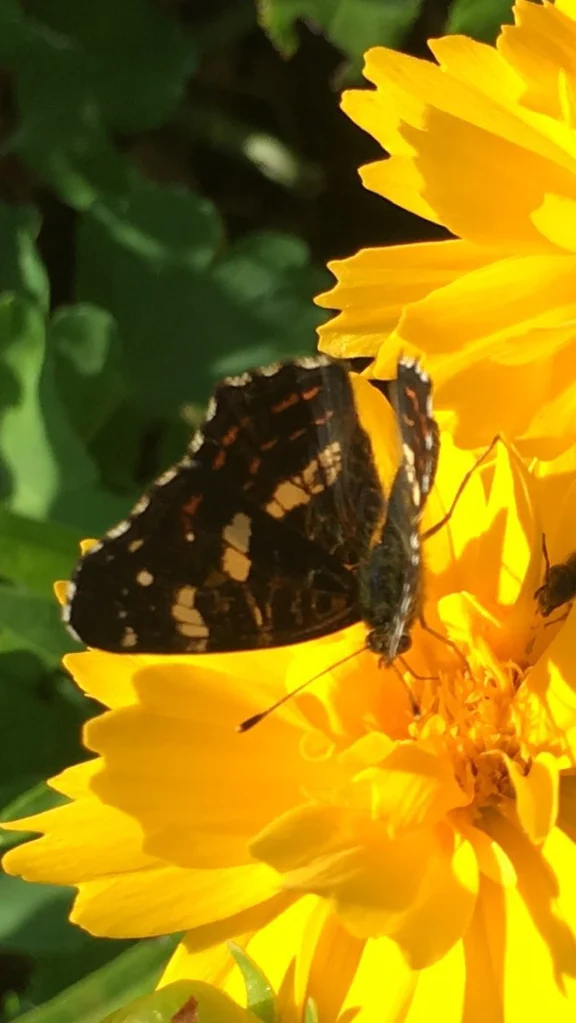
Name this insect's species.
Araschnia levana
